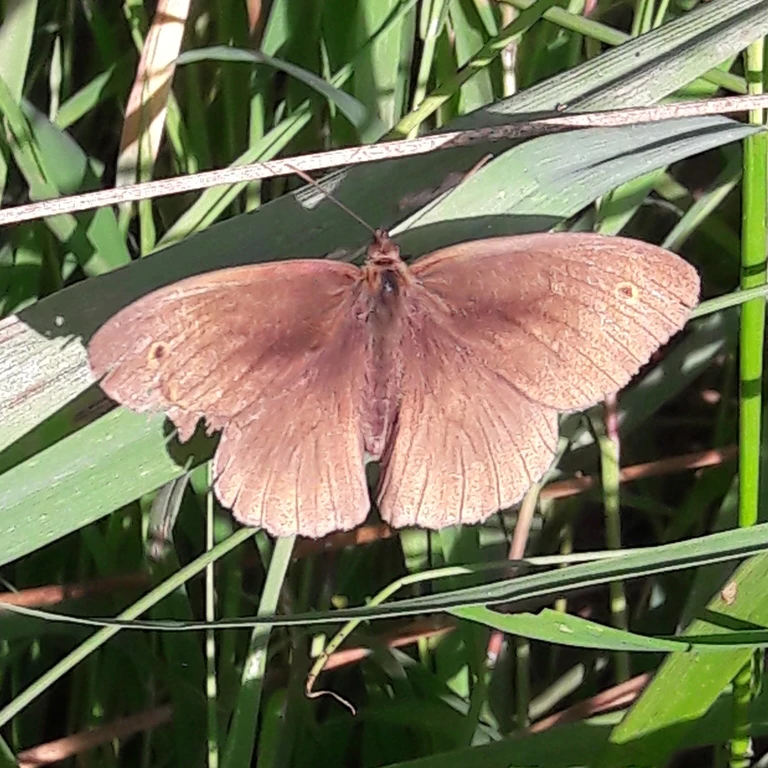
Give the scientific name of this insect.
Maniola jurtina
